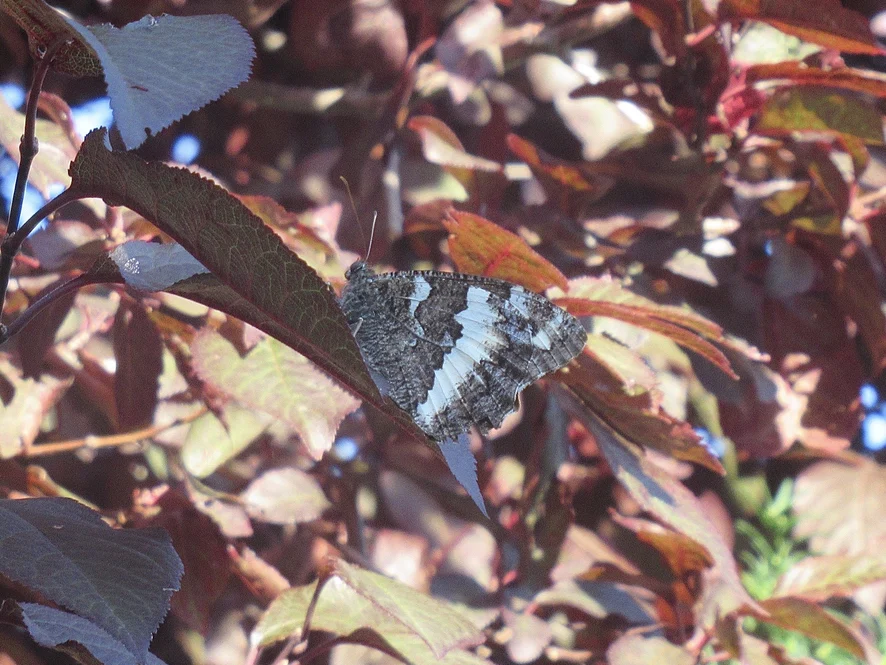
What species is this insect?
Brintesia circe
